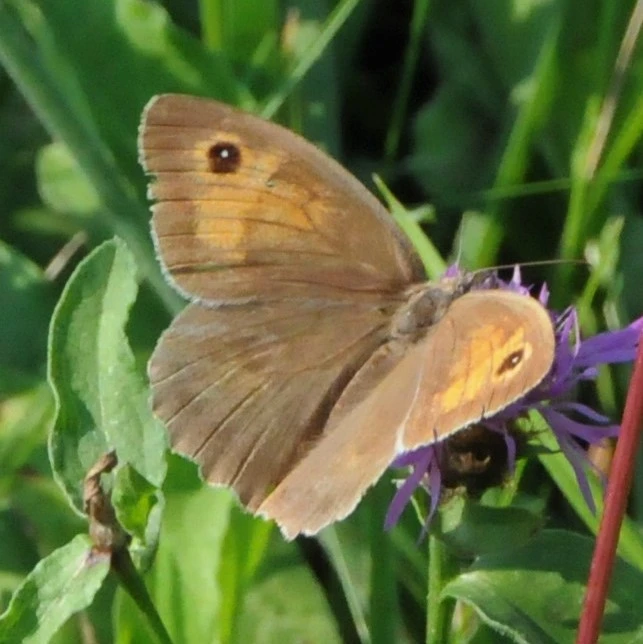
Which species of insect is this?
Maniola jurtina
